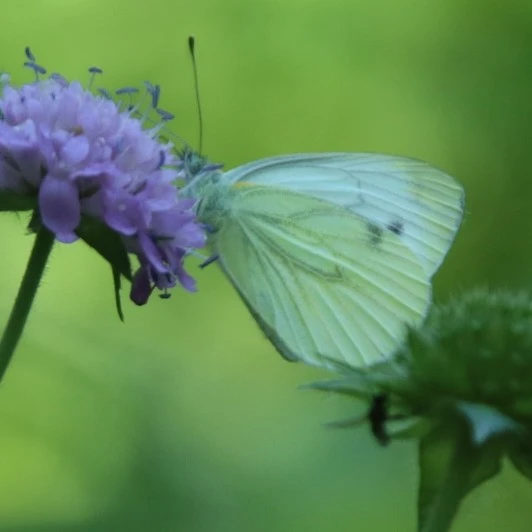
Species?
Pieris napi
